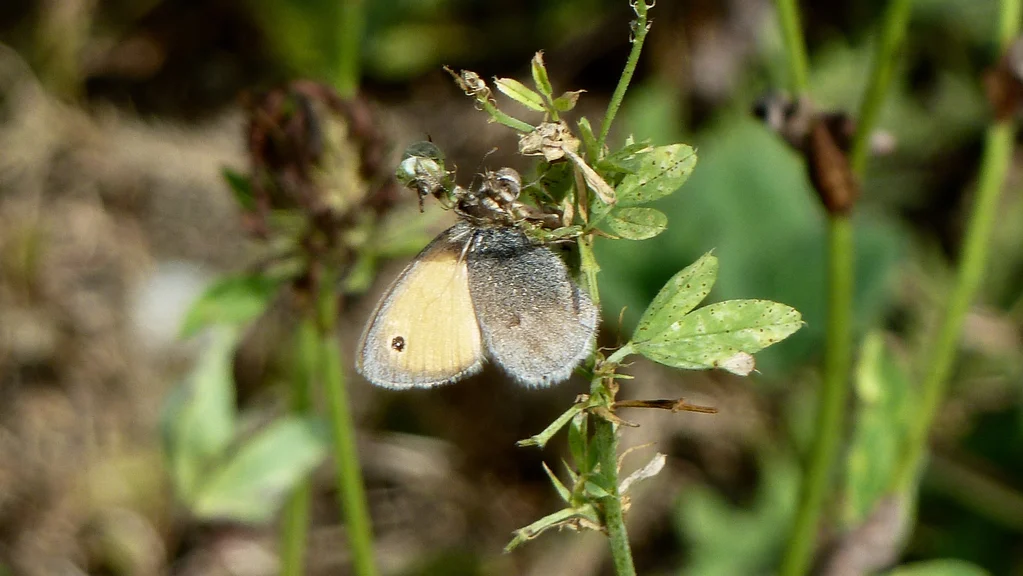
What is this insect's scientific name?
Coenonympha pamphilus
